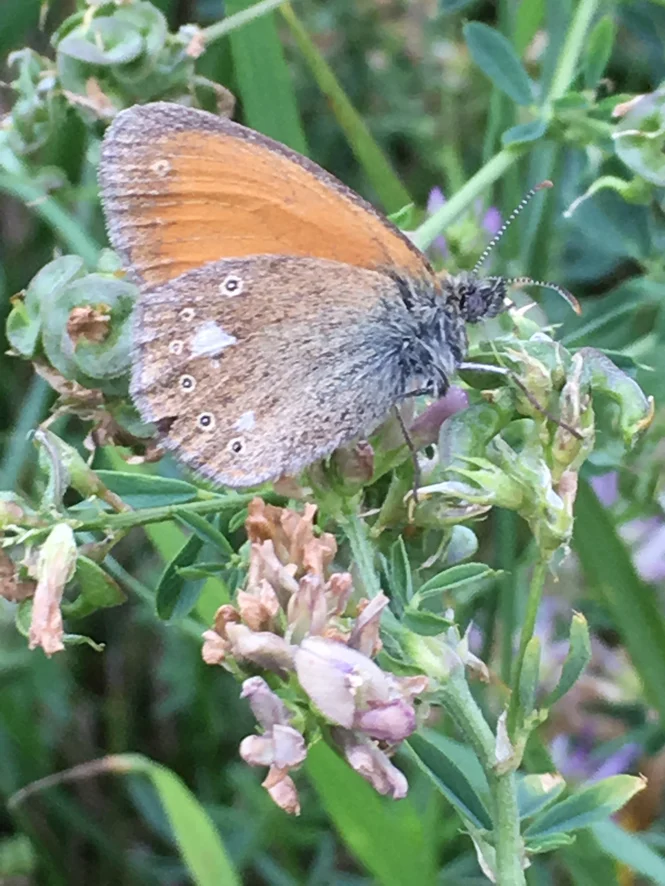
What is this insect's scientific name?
Coenonympha glycerion (also Coenonympha iphis)
